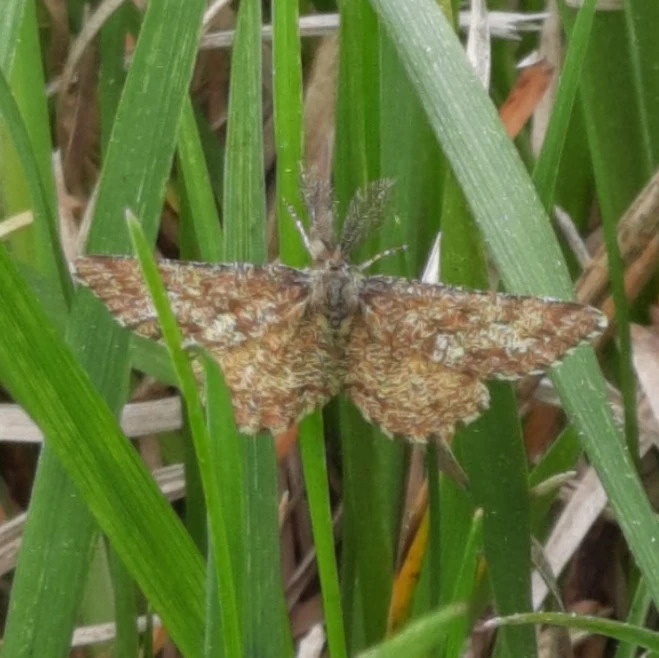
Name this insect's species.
Ematurga atomaria
